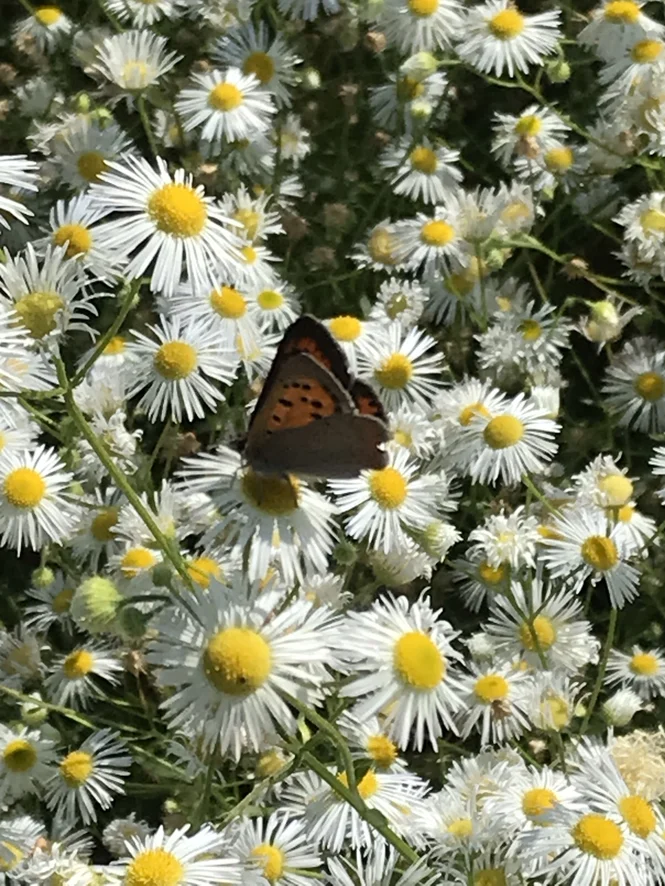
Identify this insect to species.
Lycaena phlaeas
